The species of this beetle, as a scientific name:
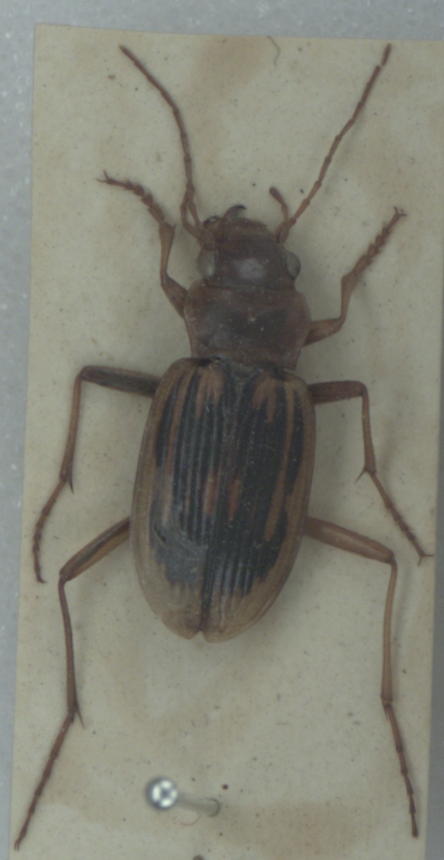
Nebria complanata
